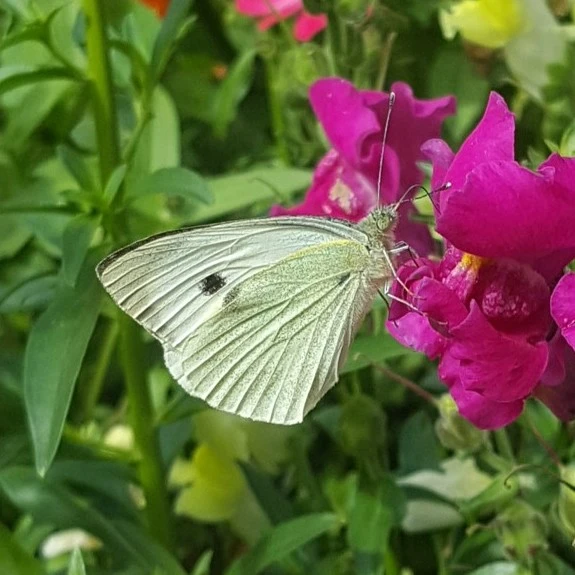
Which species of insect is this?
Pieris brassicae
